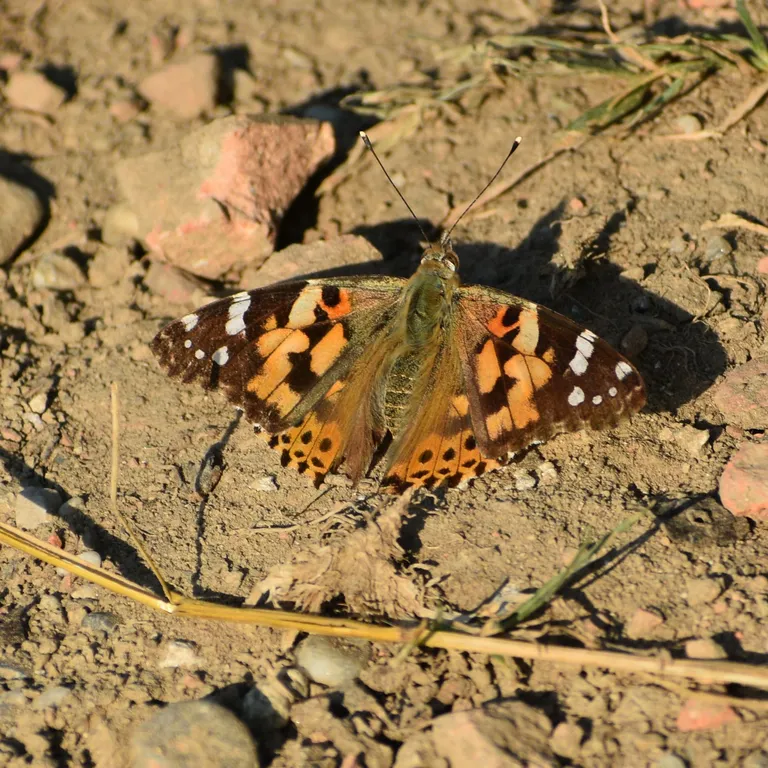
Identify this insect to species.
Vanessa cardui
